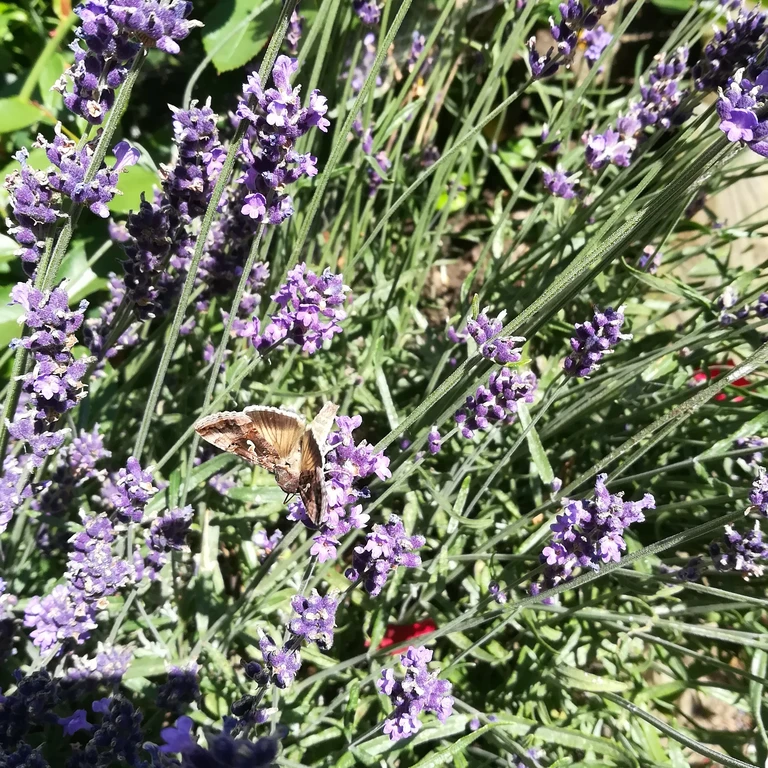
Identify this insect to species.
Autographa gamma
